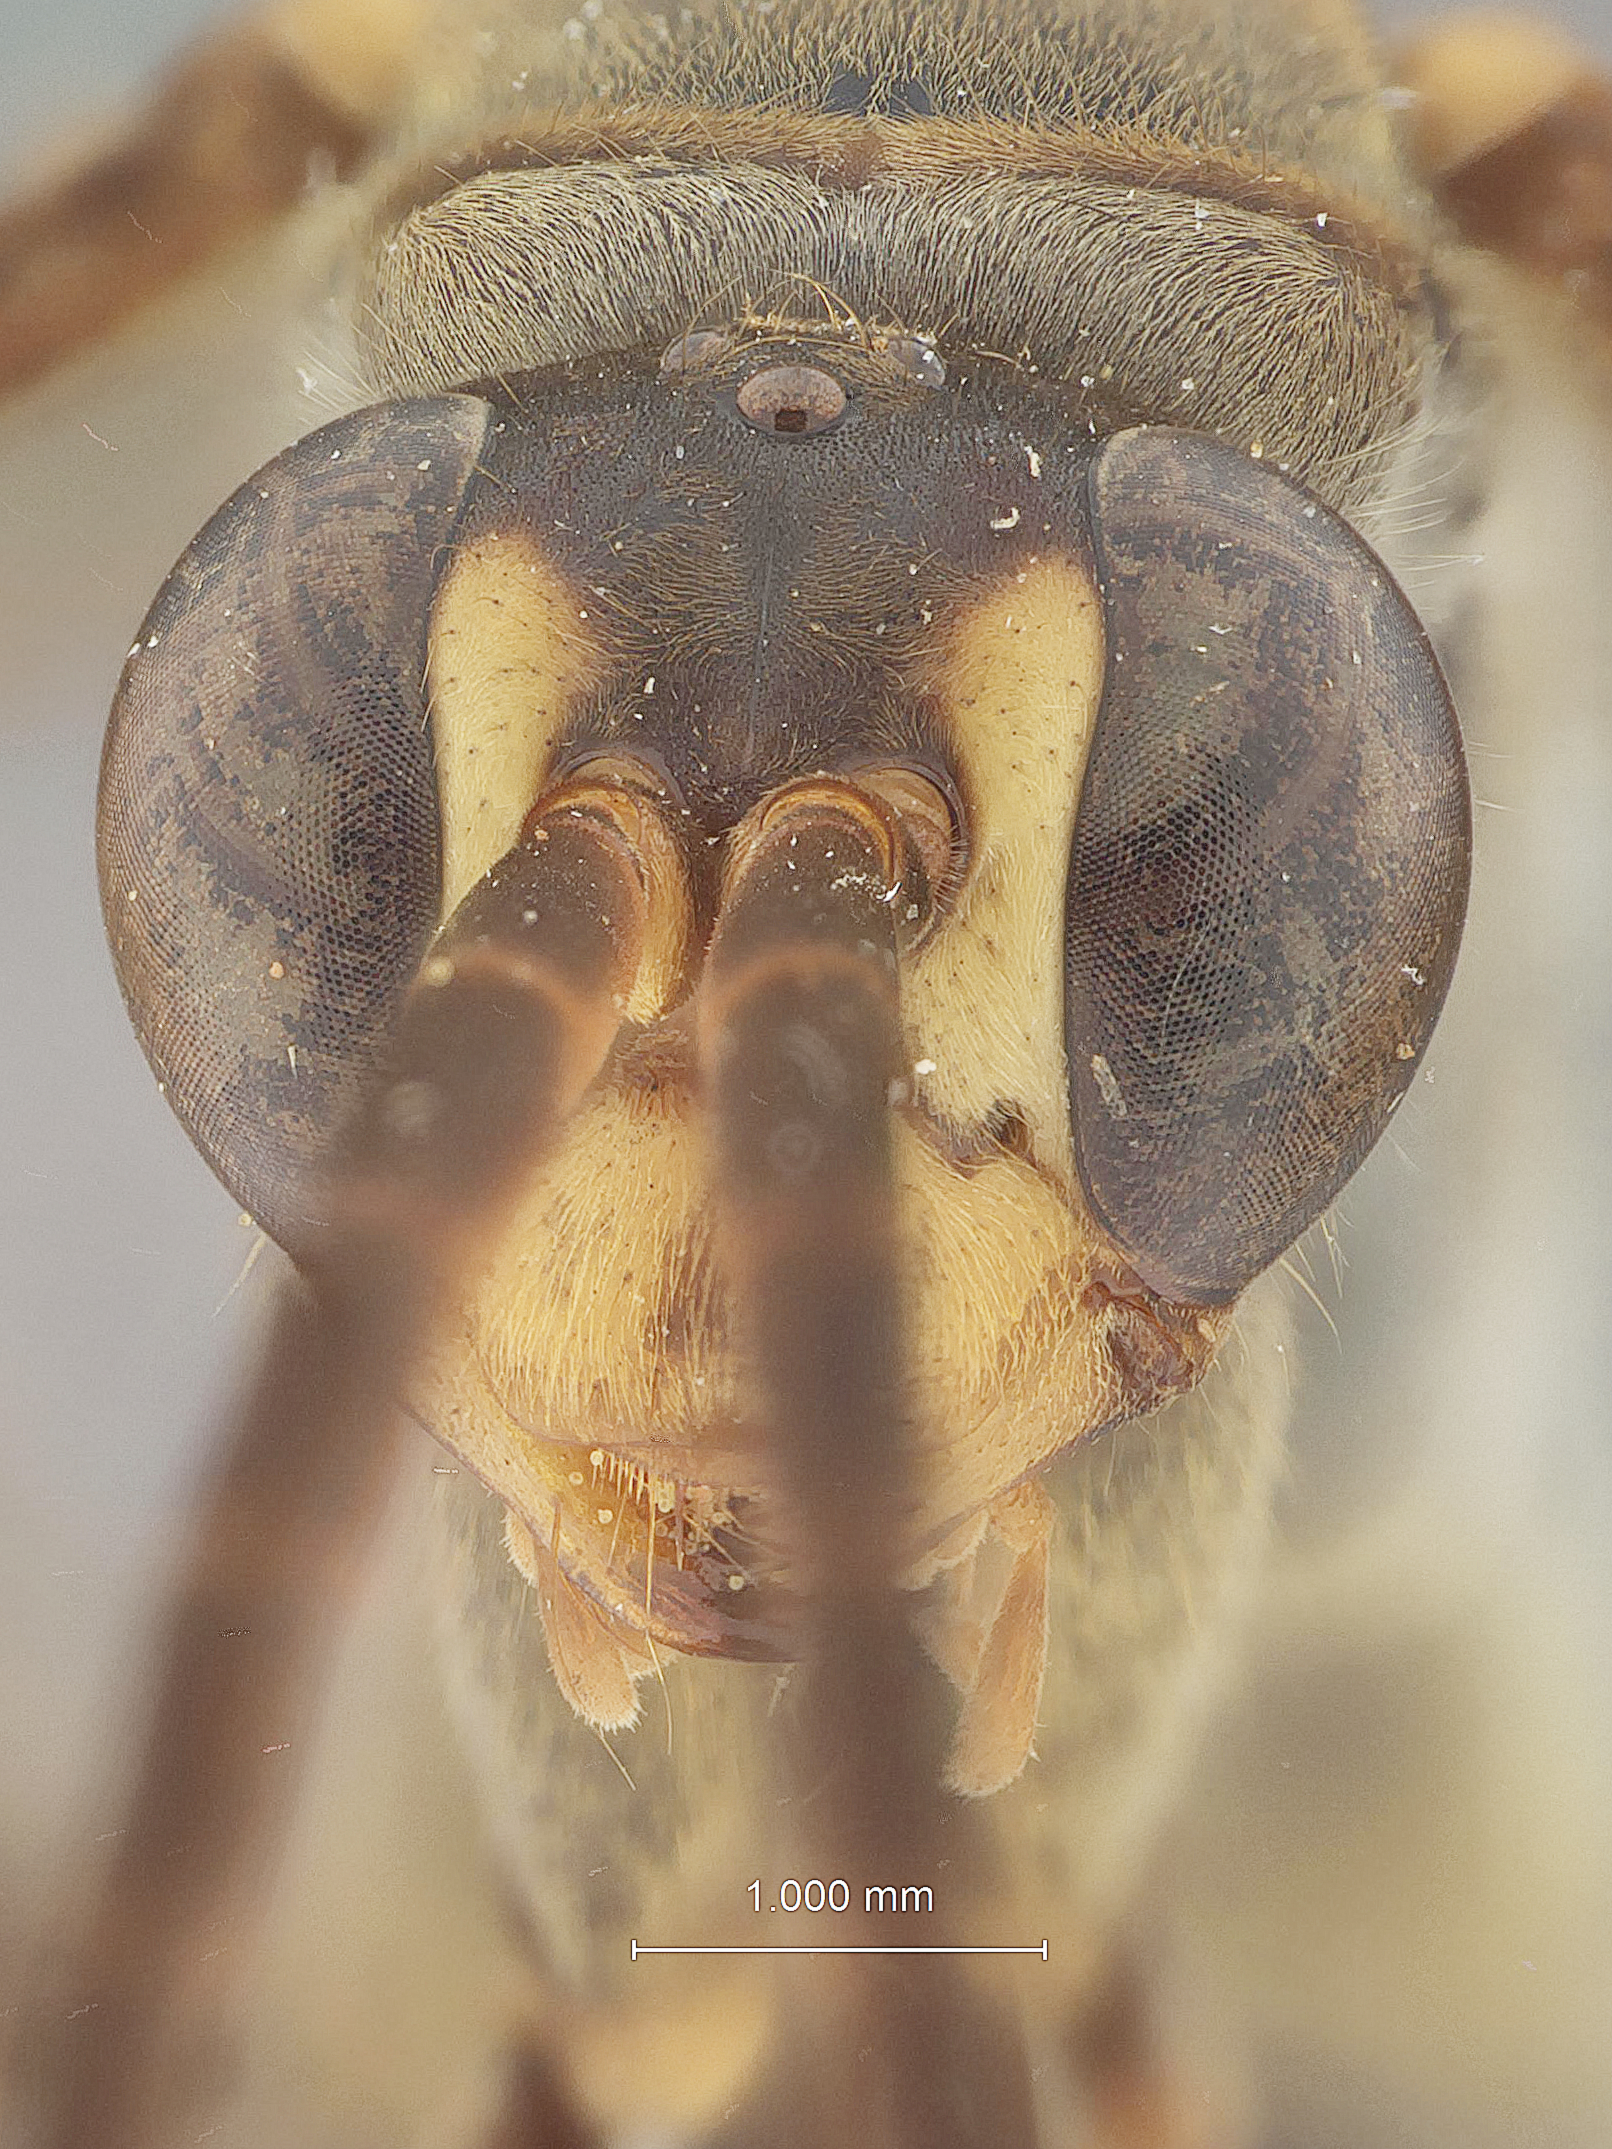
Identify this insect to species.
Hemipepsis changi
